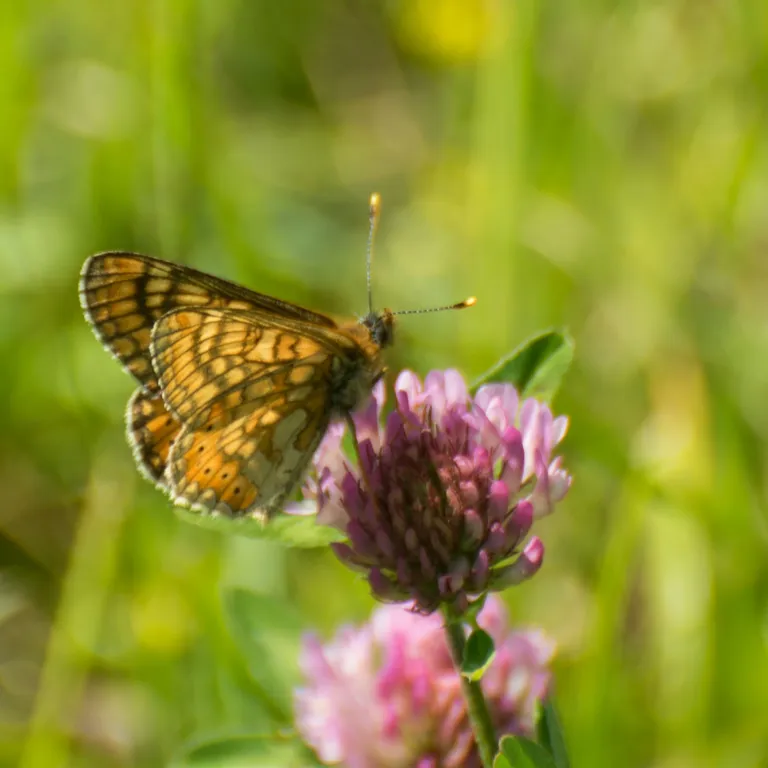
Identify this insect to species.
Euphydryas aurinia
